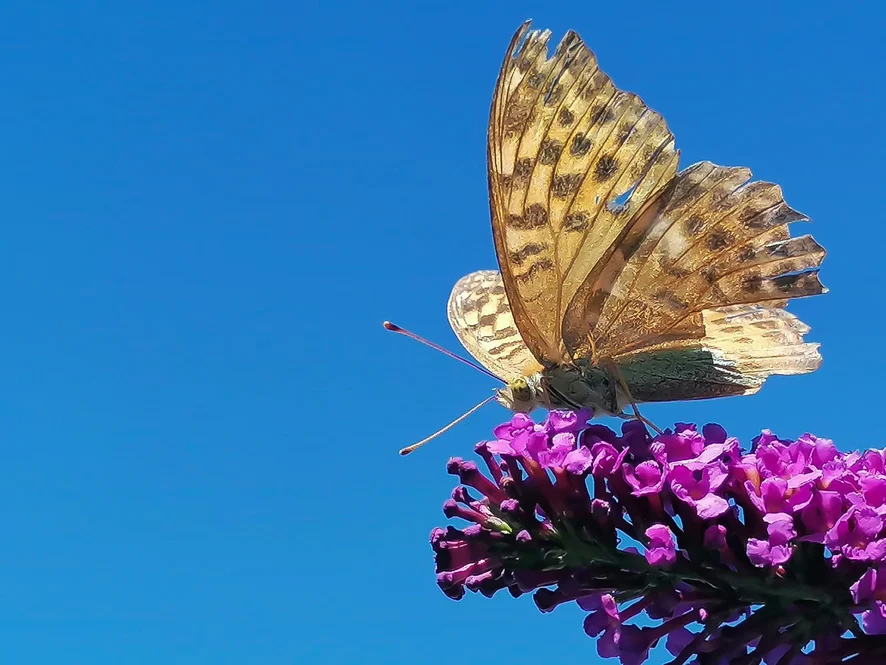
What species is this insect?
Argynnis paphia
